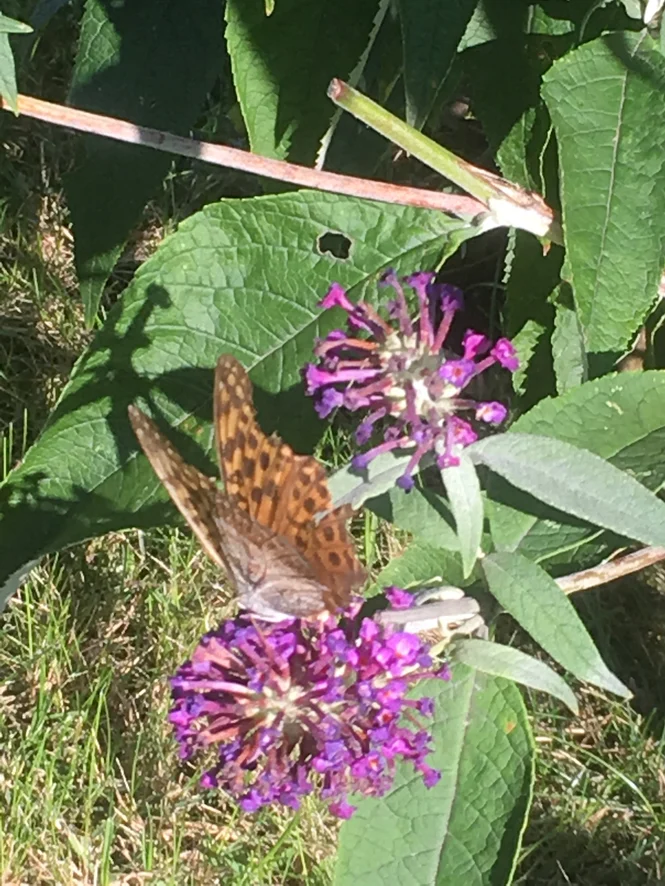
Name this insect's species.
Argynnis paphia
